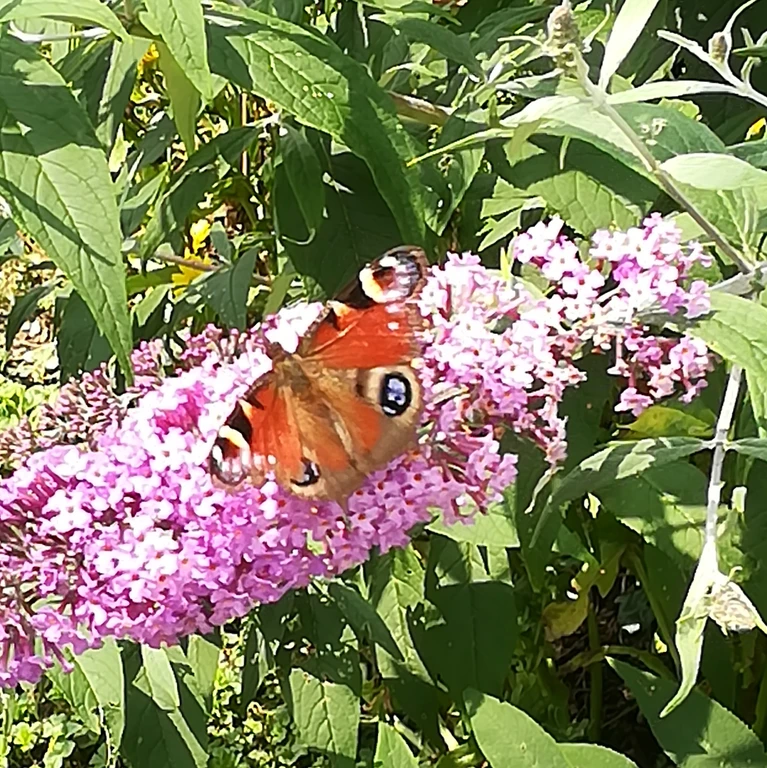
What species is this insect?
Aglais io
